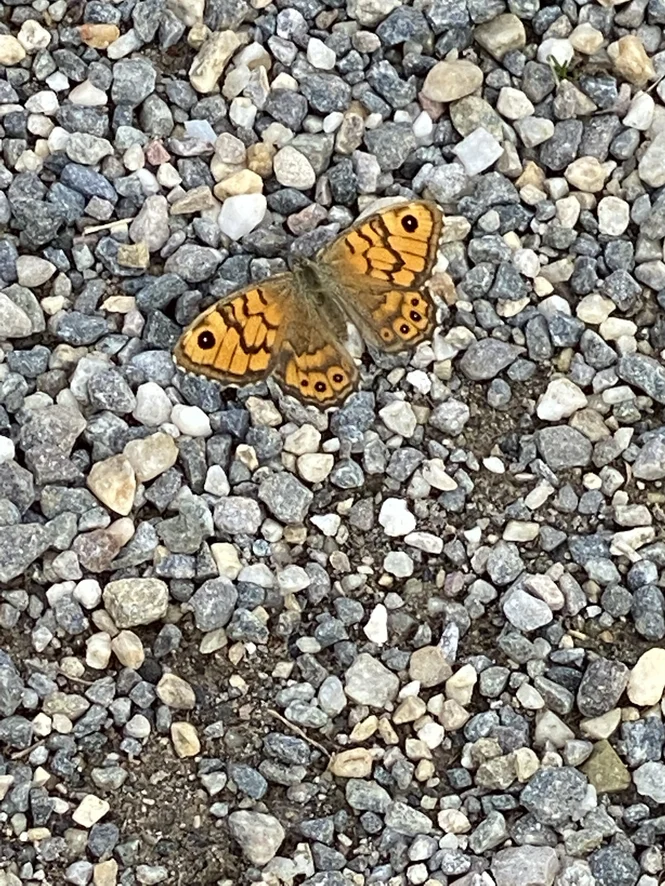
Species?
Lasiommata megera (also Pararge megera)
